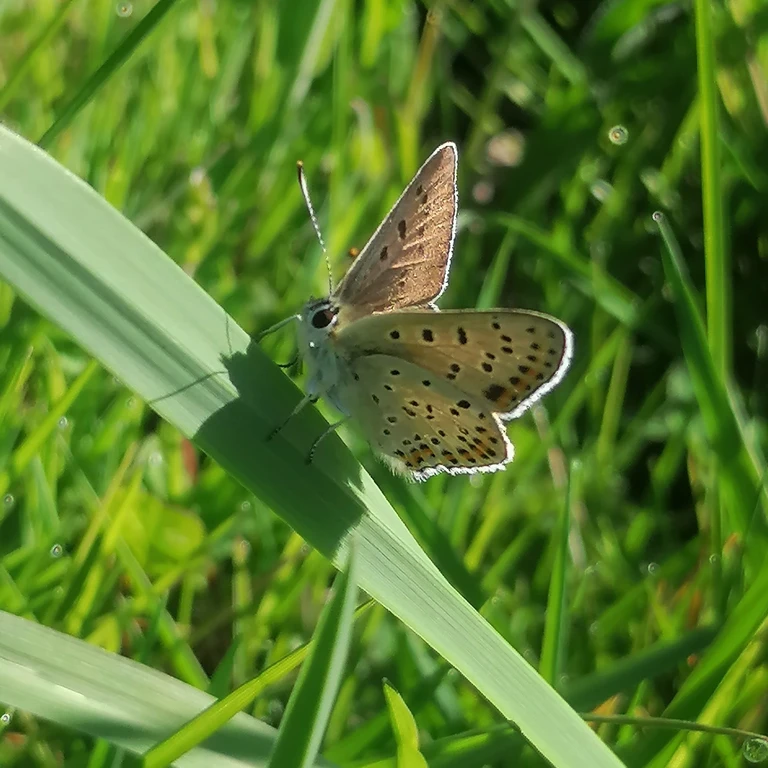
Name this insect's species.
Lycaena tityrus (also Loweia tityrus)
